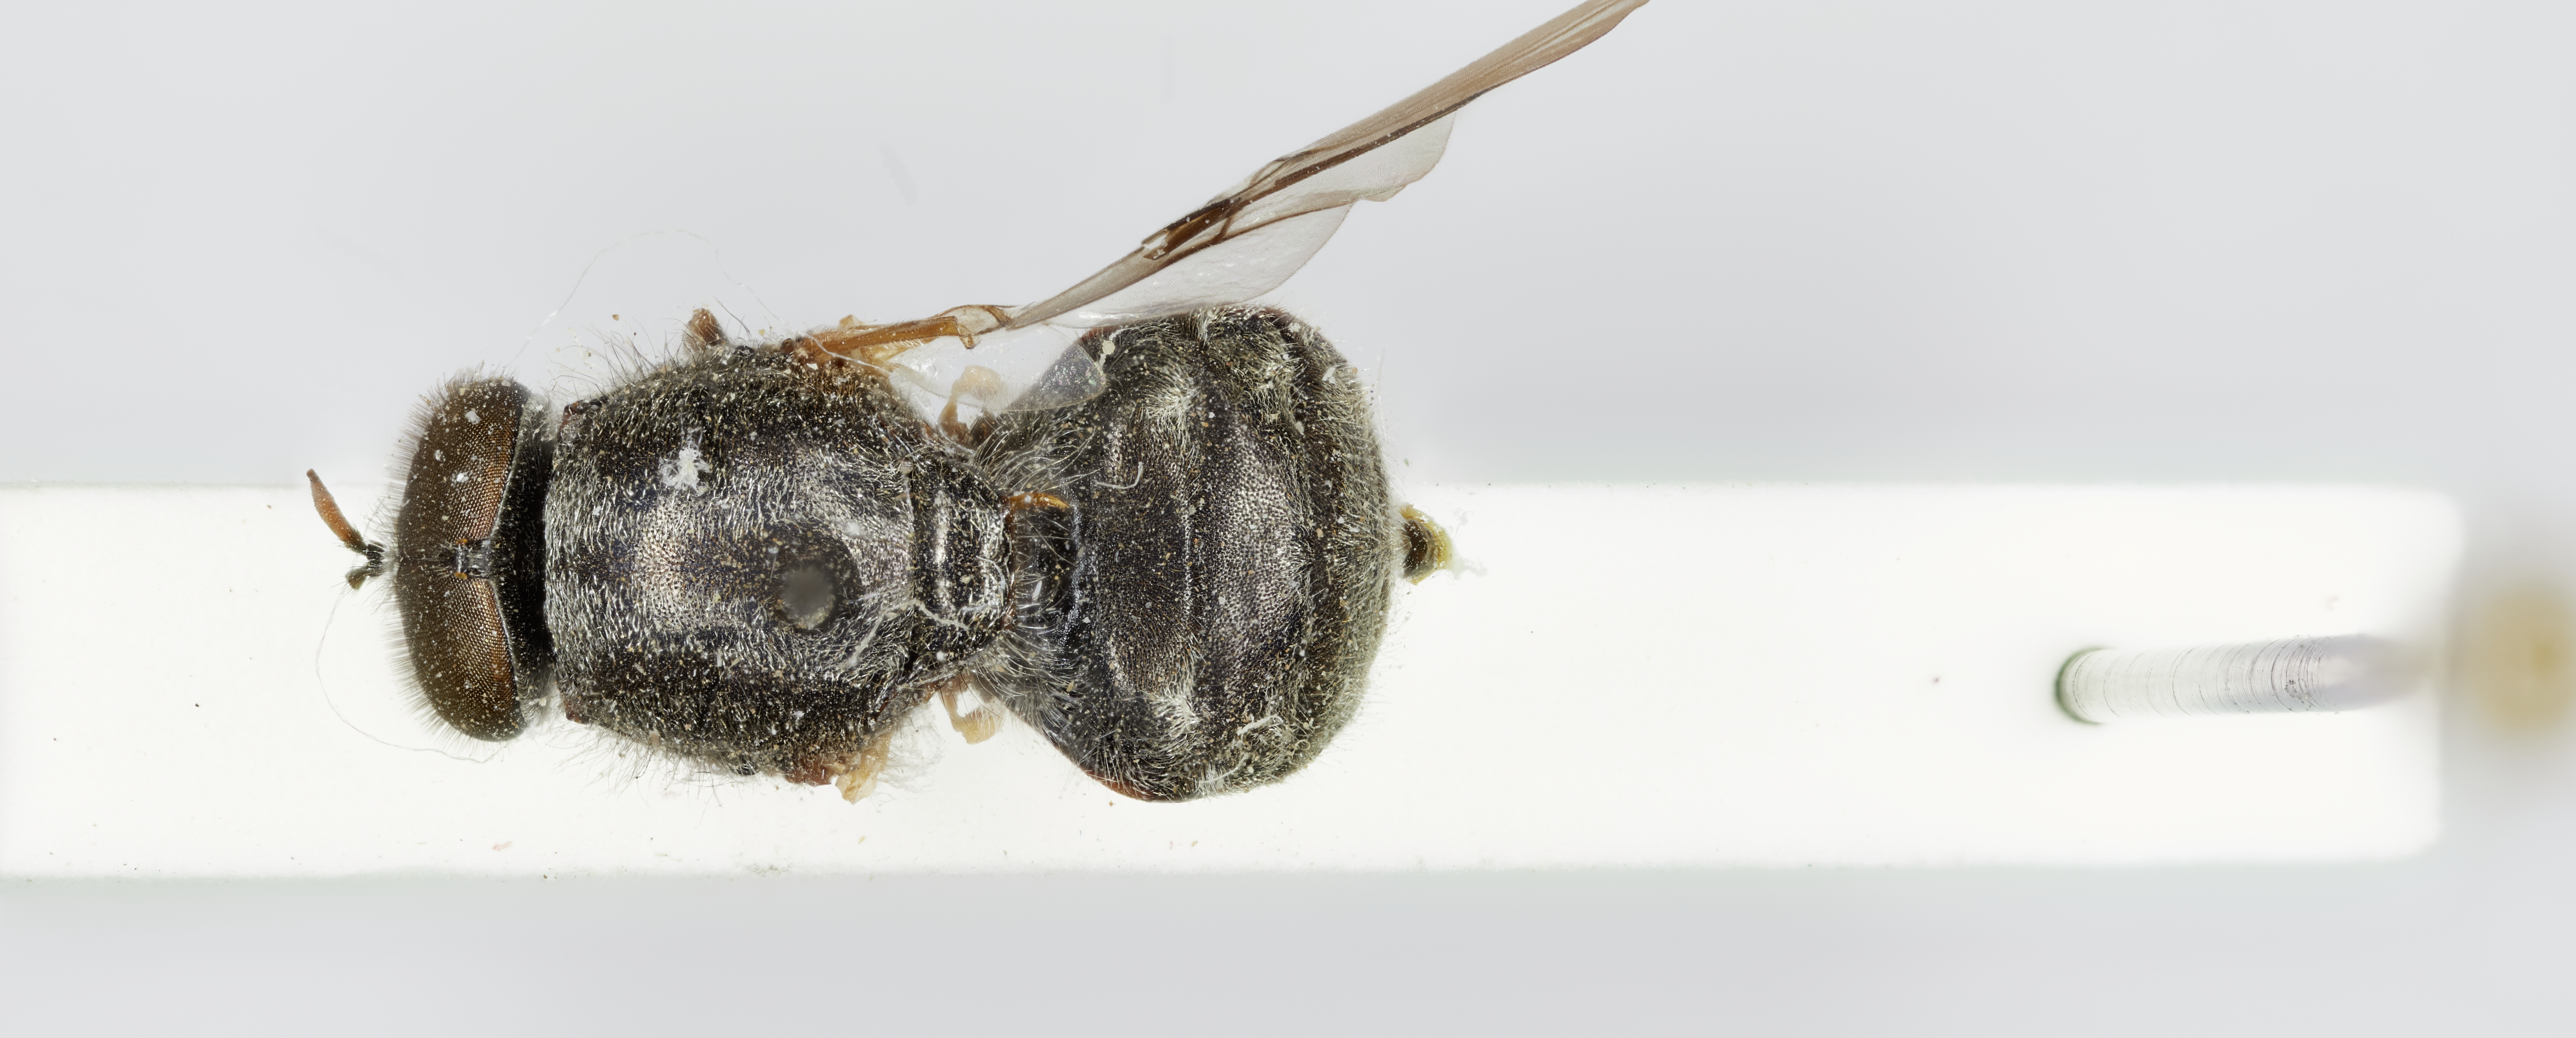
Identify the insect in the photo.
Adoxomyia marginata
